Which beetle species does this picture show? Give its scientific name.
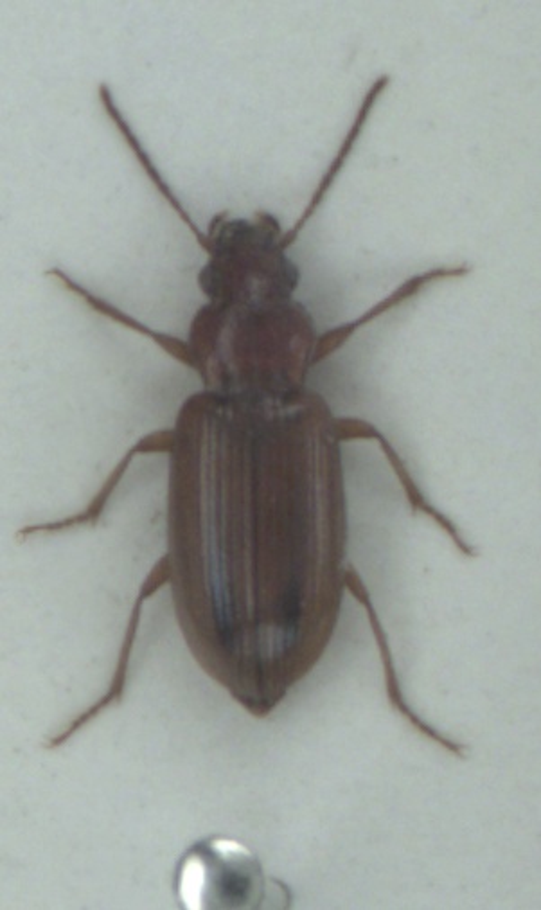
Dicheirotrichus gustavii
